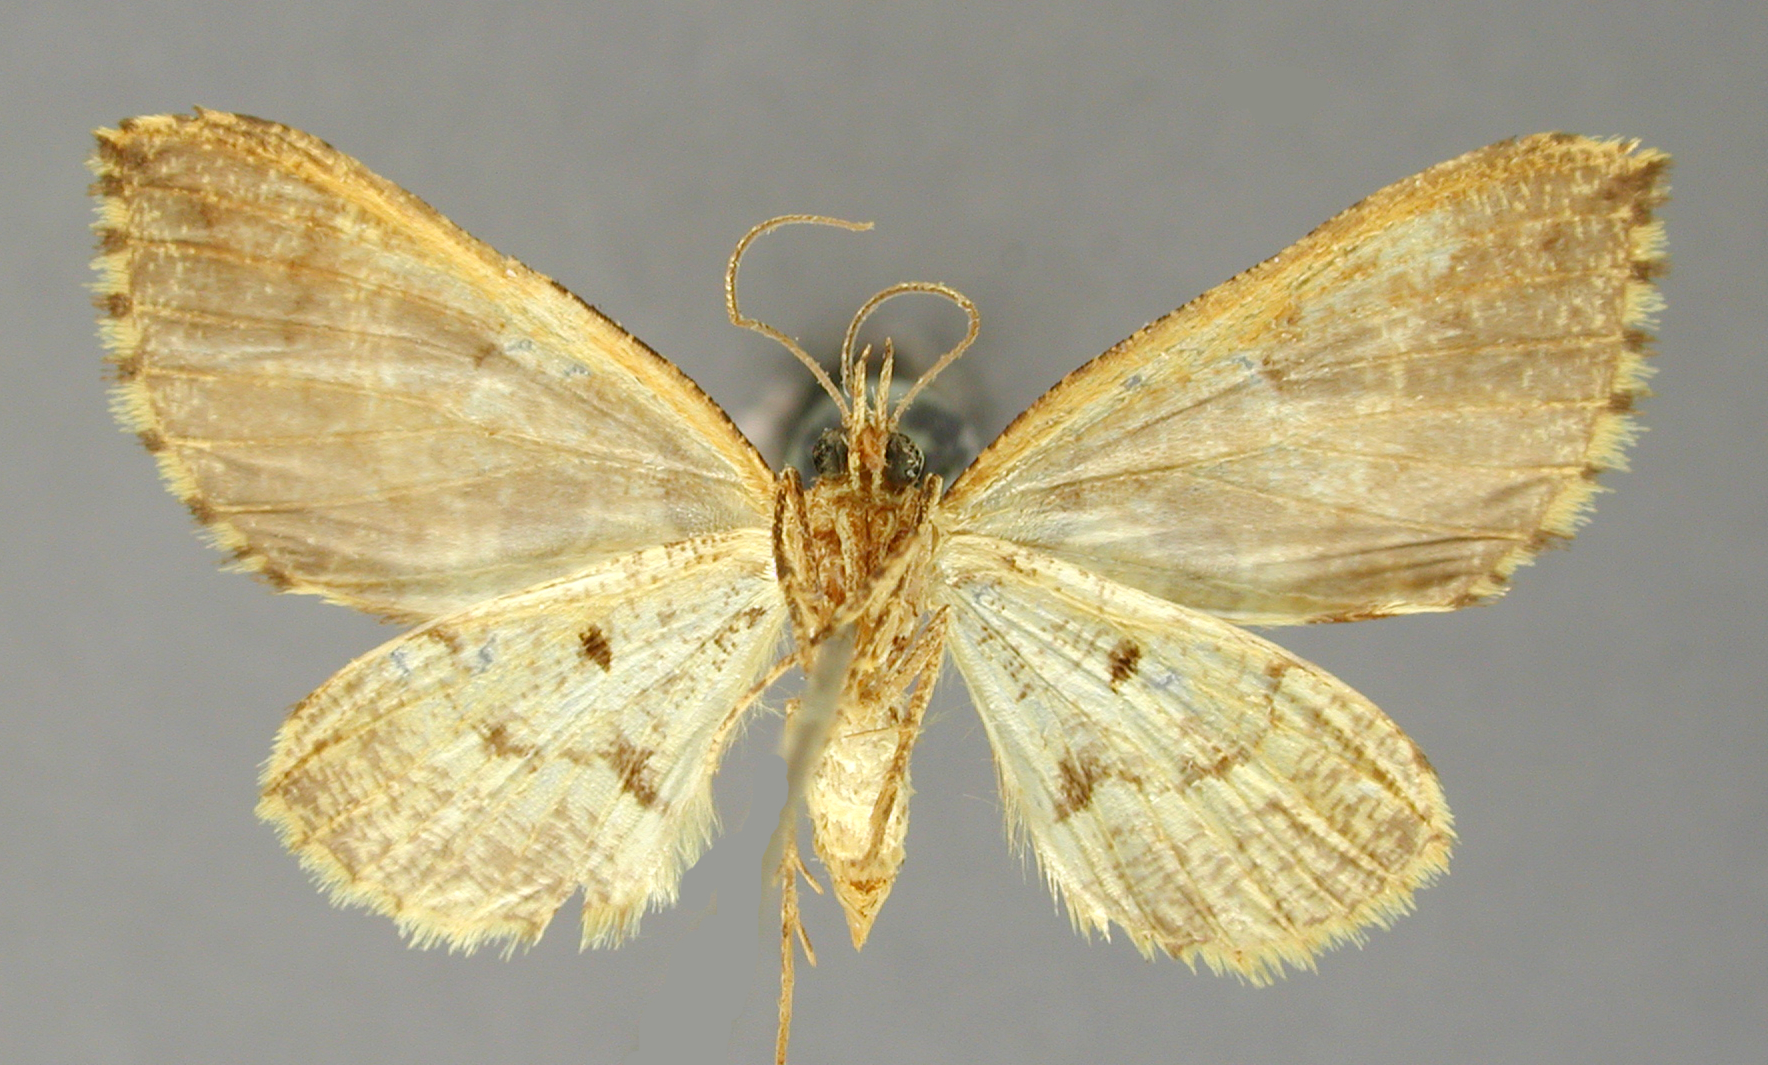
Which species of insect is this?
Psaliodes infulata
